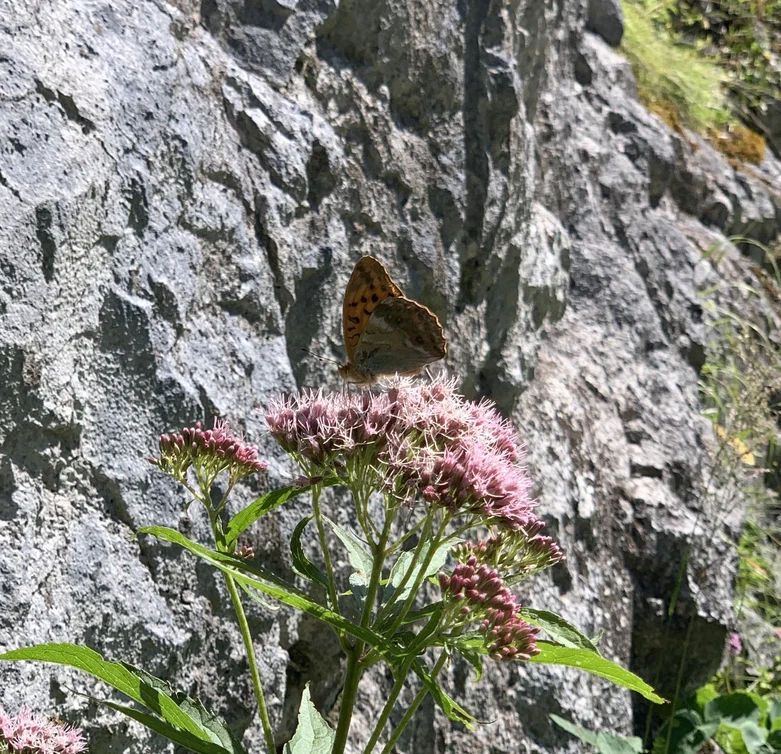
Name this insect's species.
Argynnis paphia
